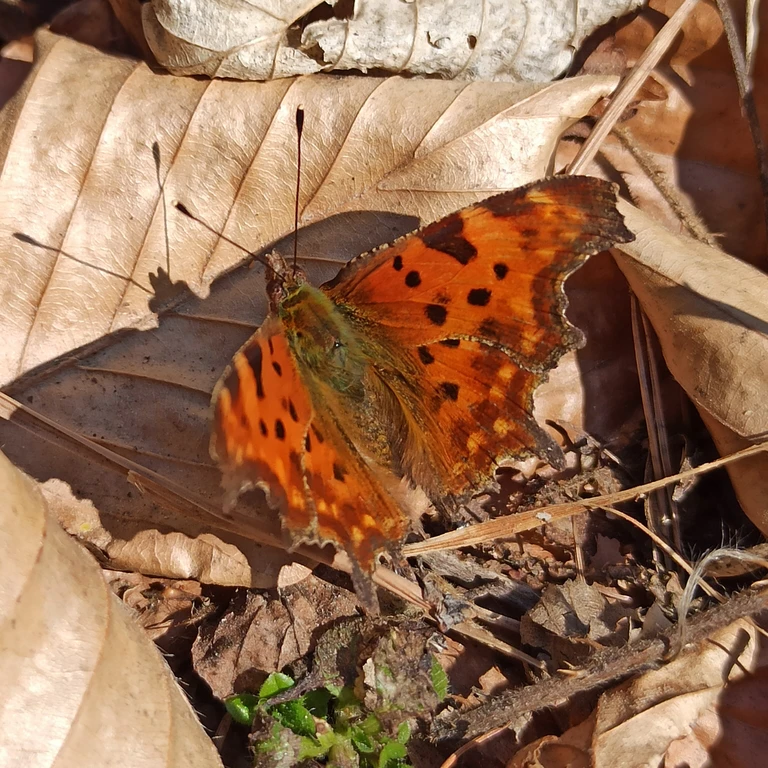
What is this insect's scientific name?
Polygonia c-album
